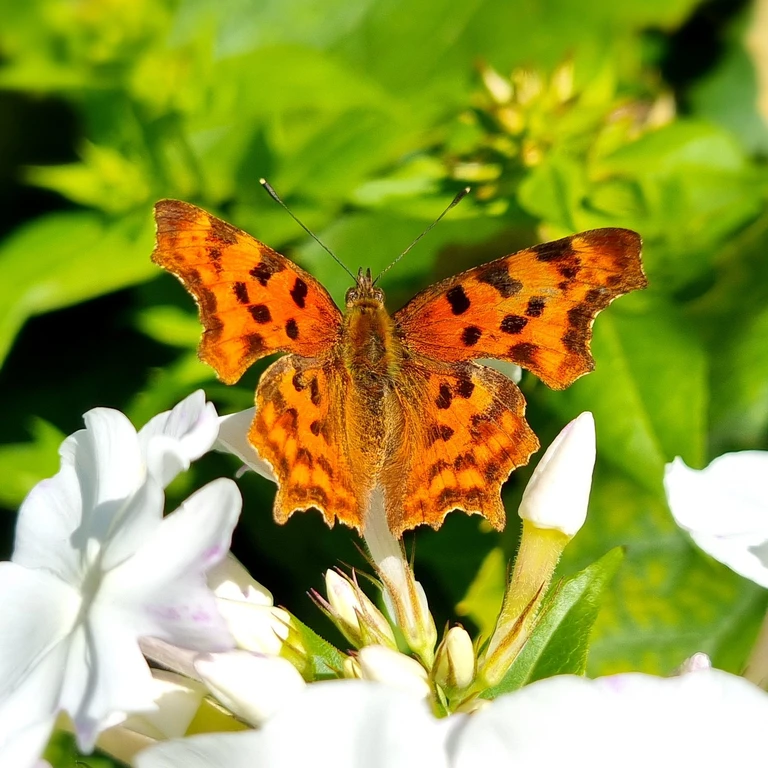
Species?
Polygonia c-album
